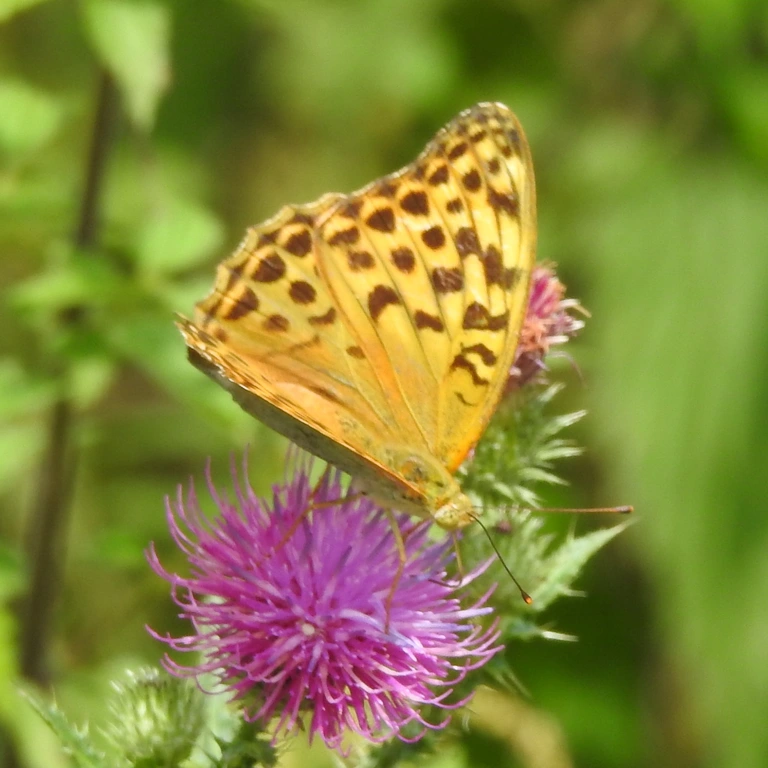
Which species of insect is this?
Argynnis paphia
